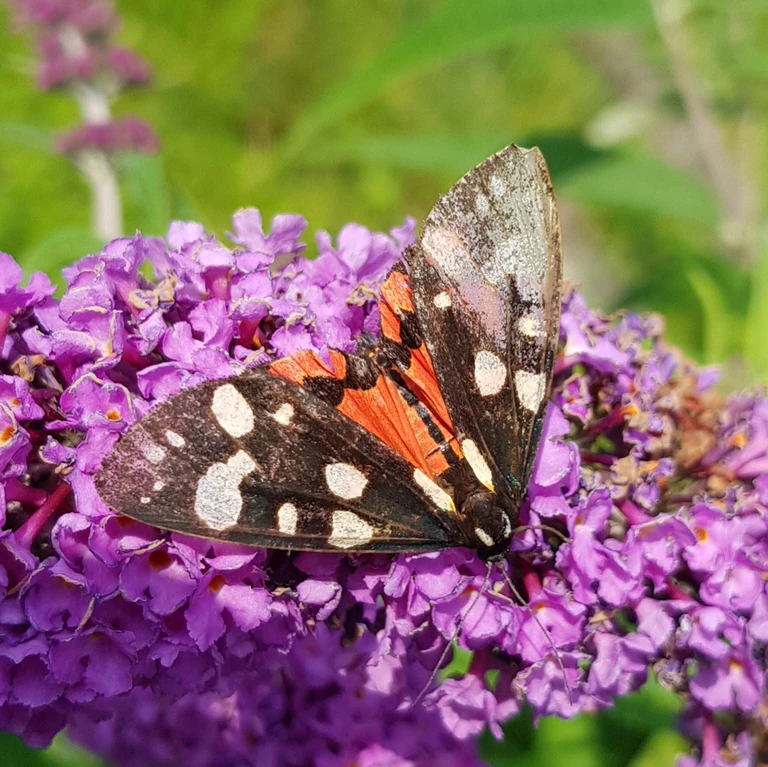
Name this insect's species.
Callimorpha dominula
